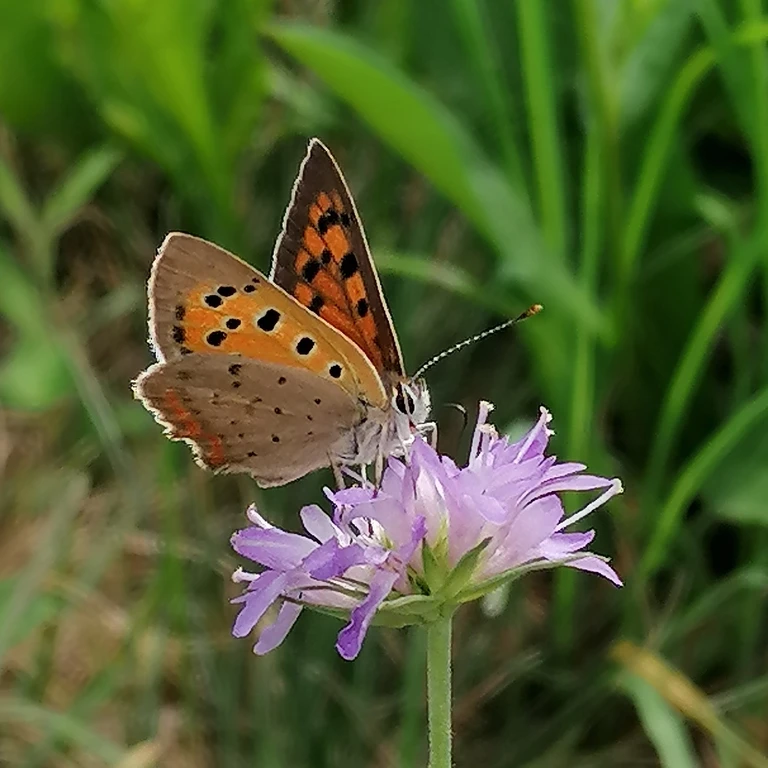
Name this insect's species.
Lycaena phlaeas
